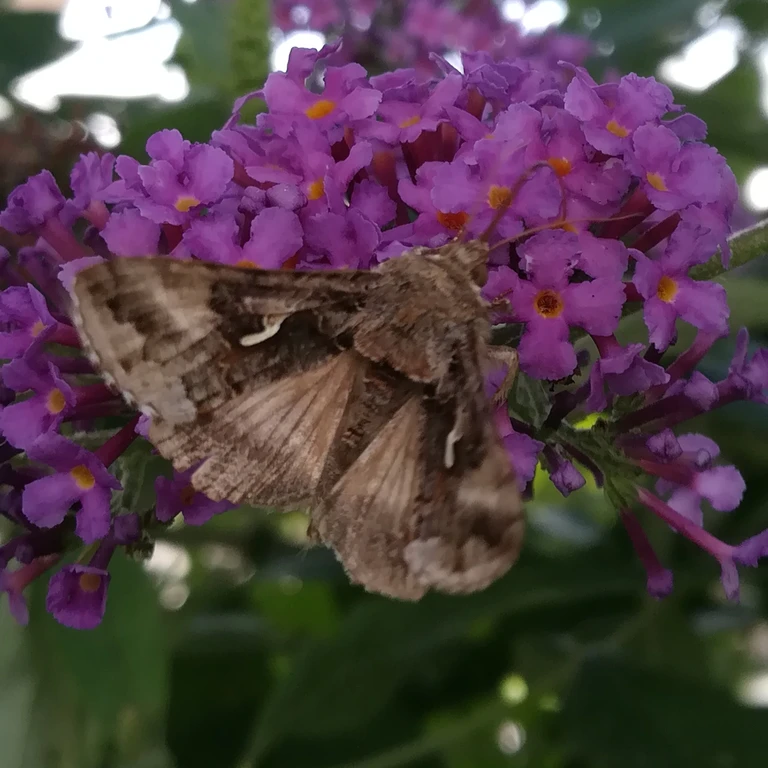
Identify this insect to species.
Autographa gamma
